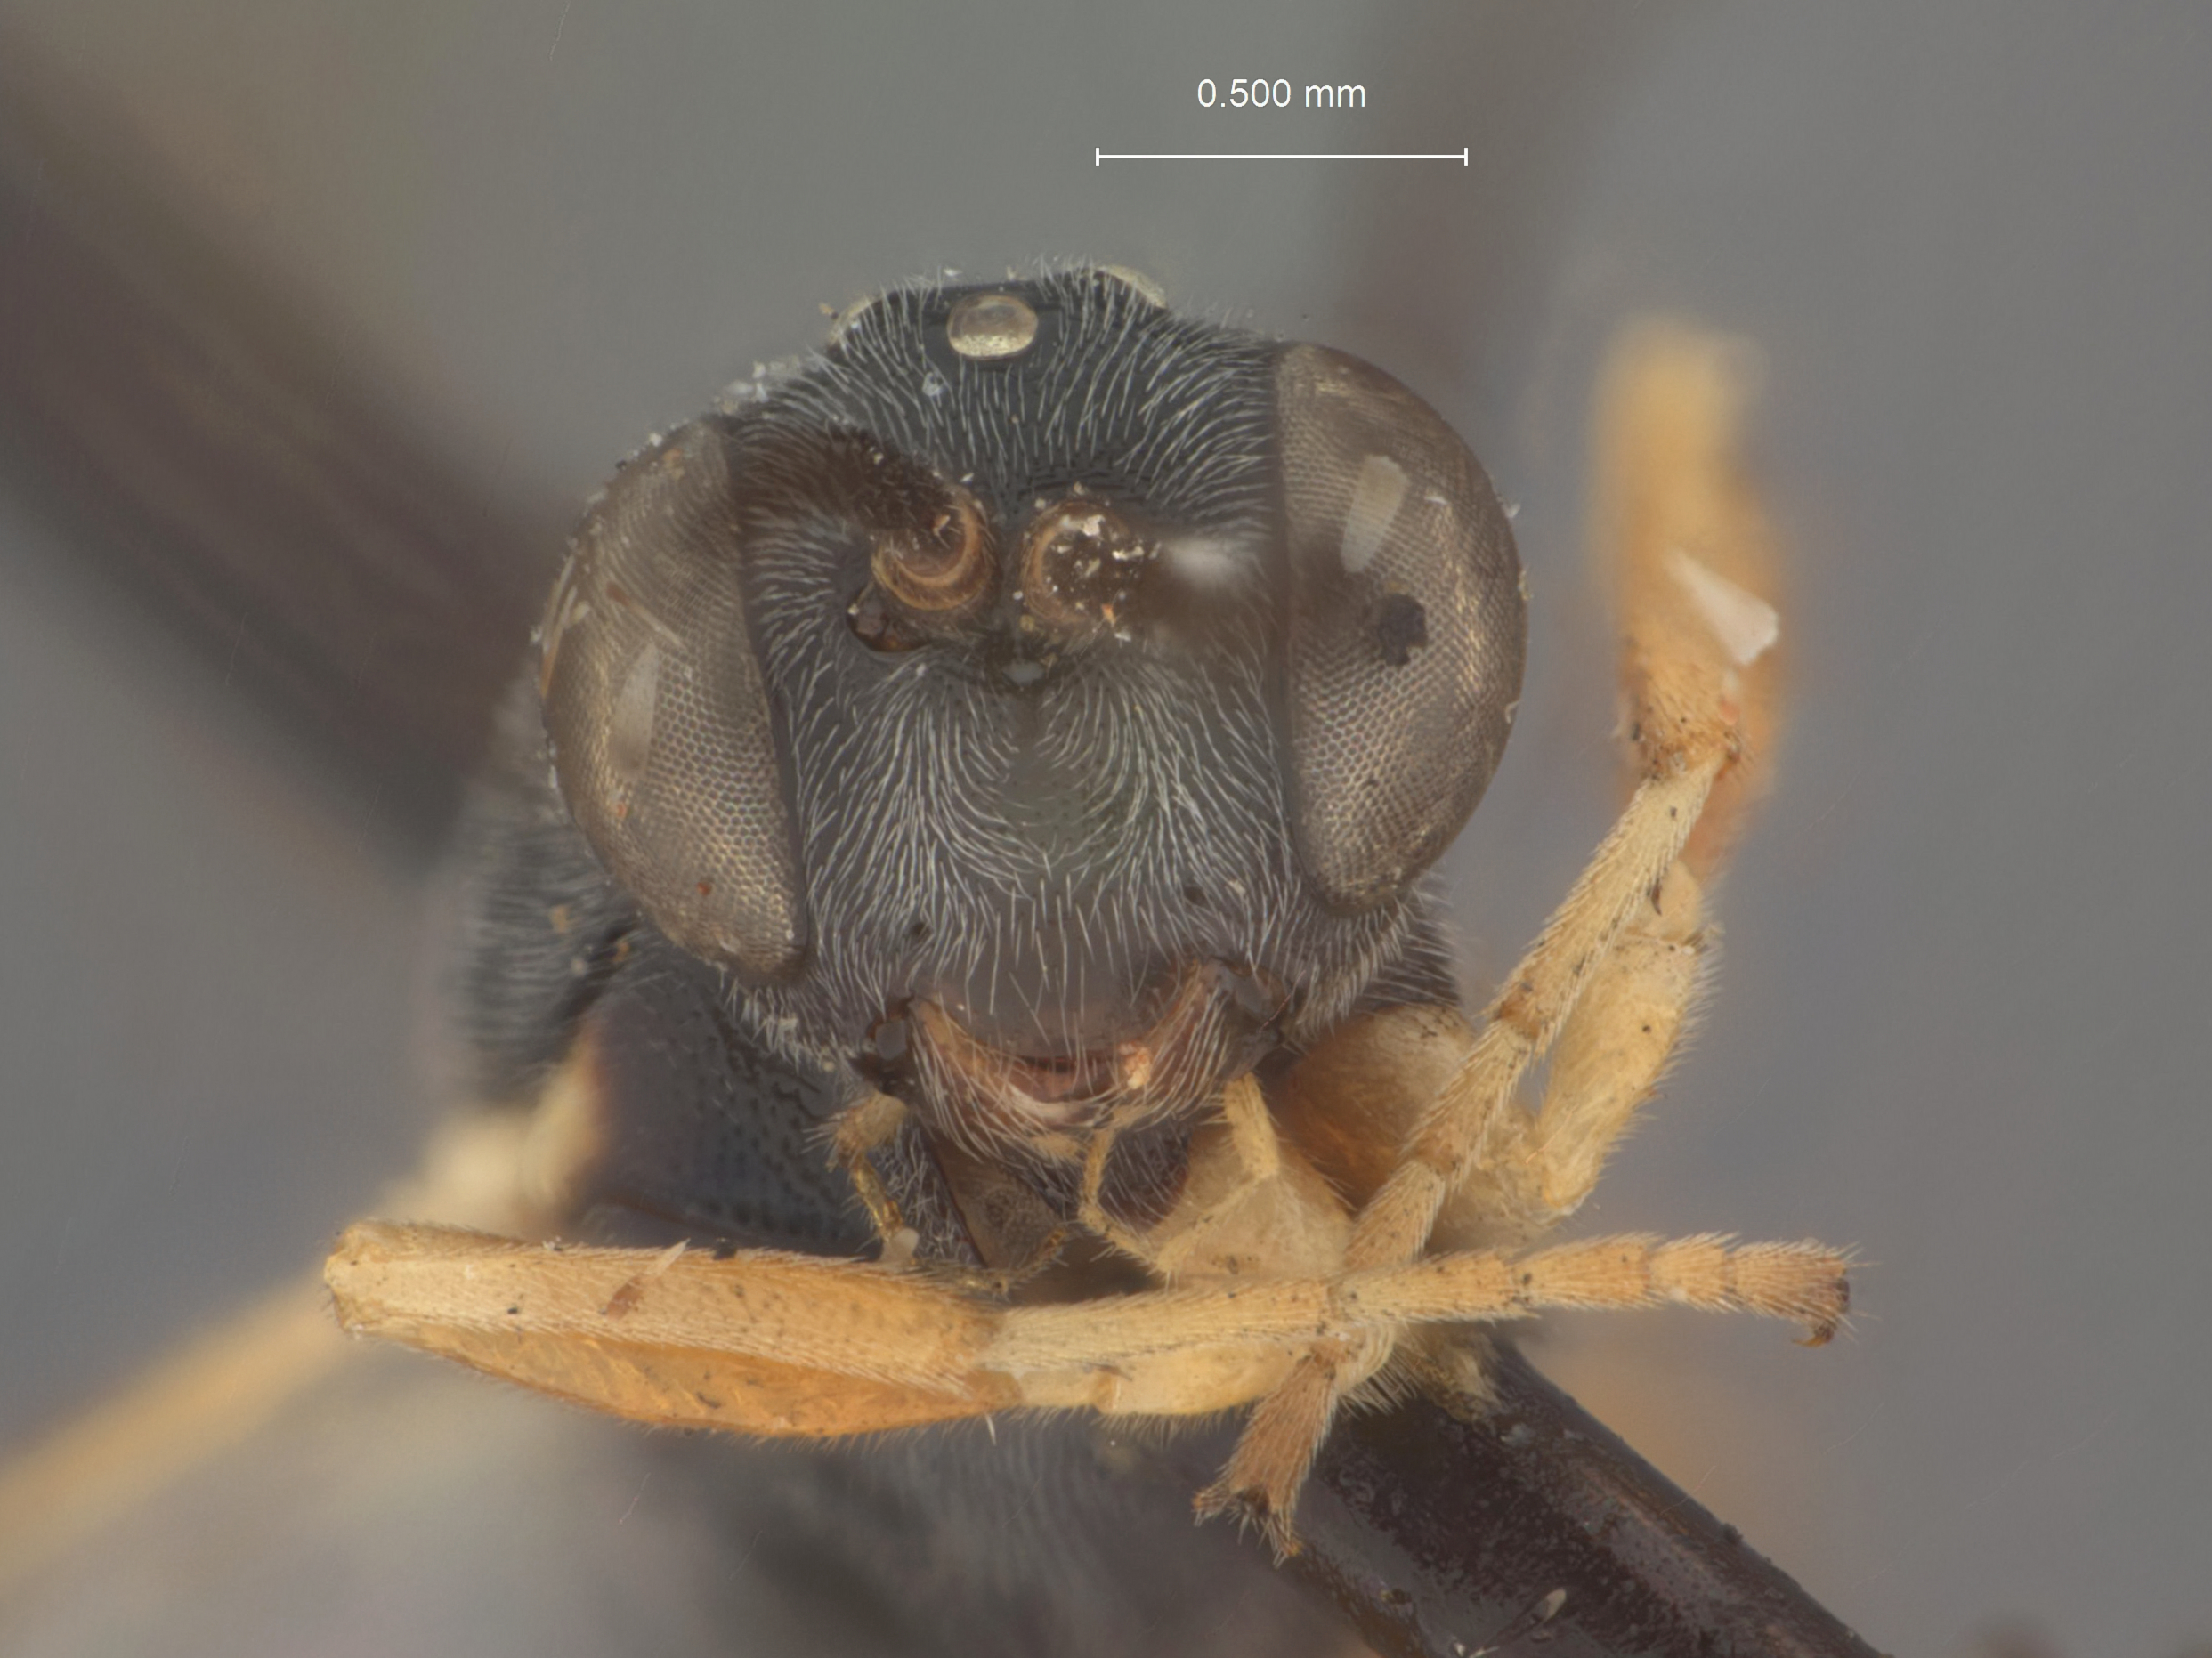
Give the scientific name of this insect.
Glypta rhyacioniae
